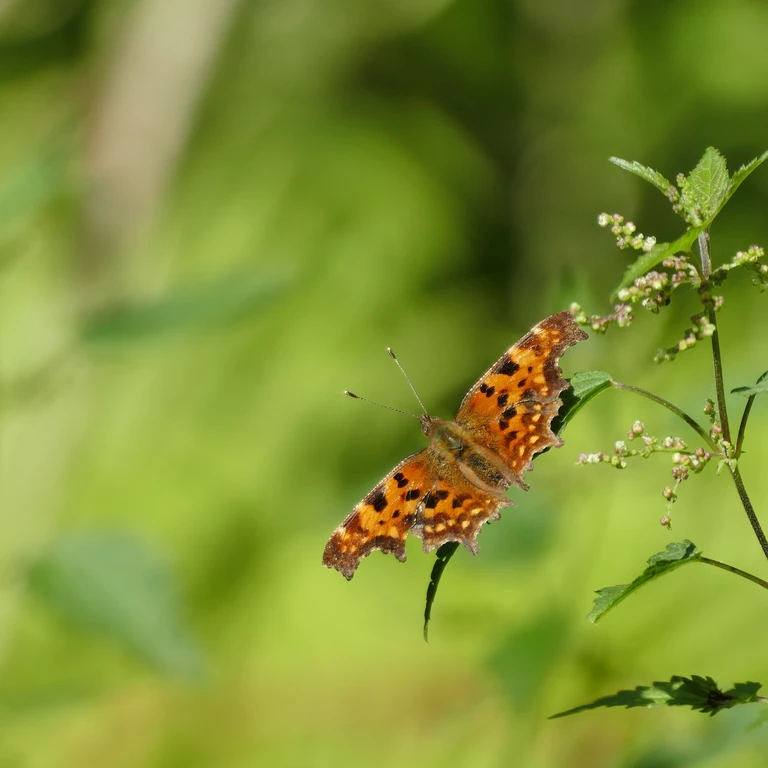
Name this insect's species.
Polygonia c-album
